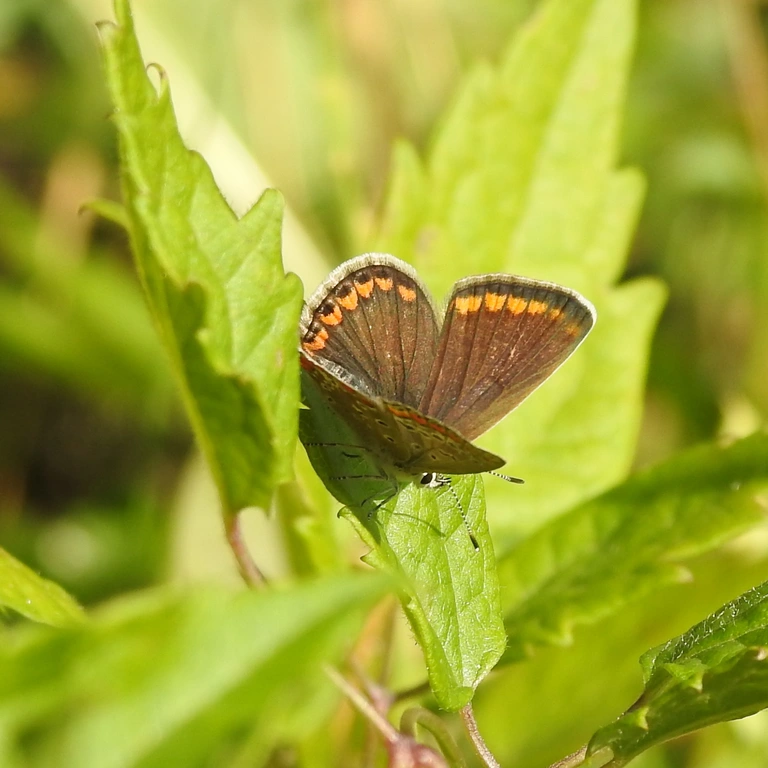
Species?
Polyommatus icarus
